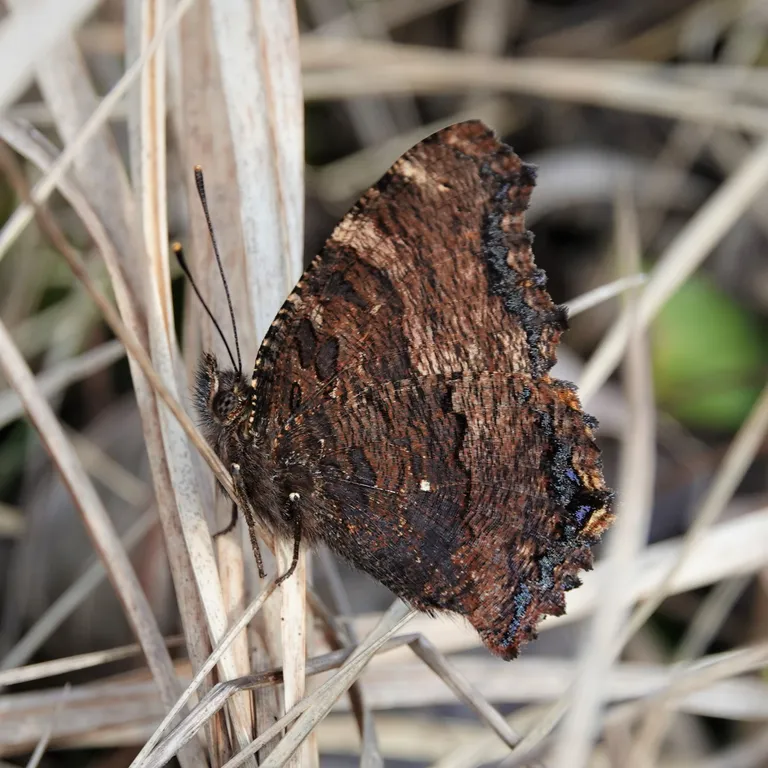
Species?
Nymphalis polychloros
